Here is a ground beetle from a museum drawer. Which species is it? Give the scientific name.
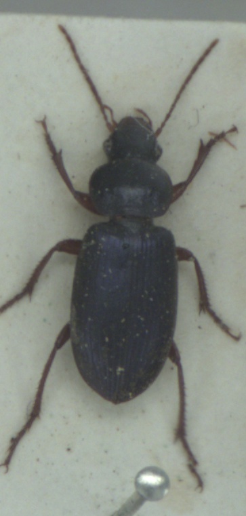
Ophonus ardosiacus
